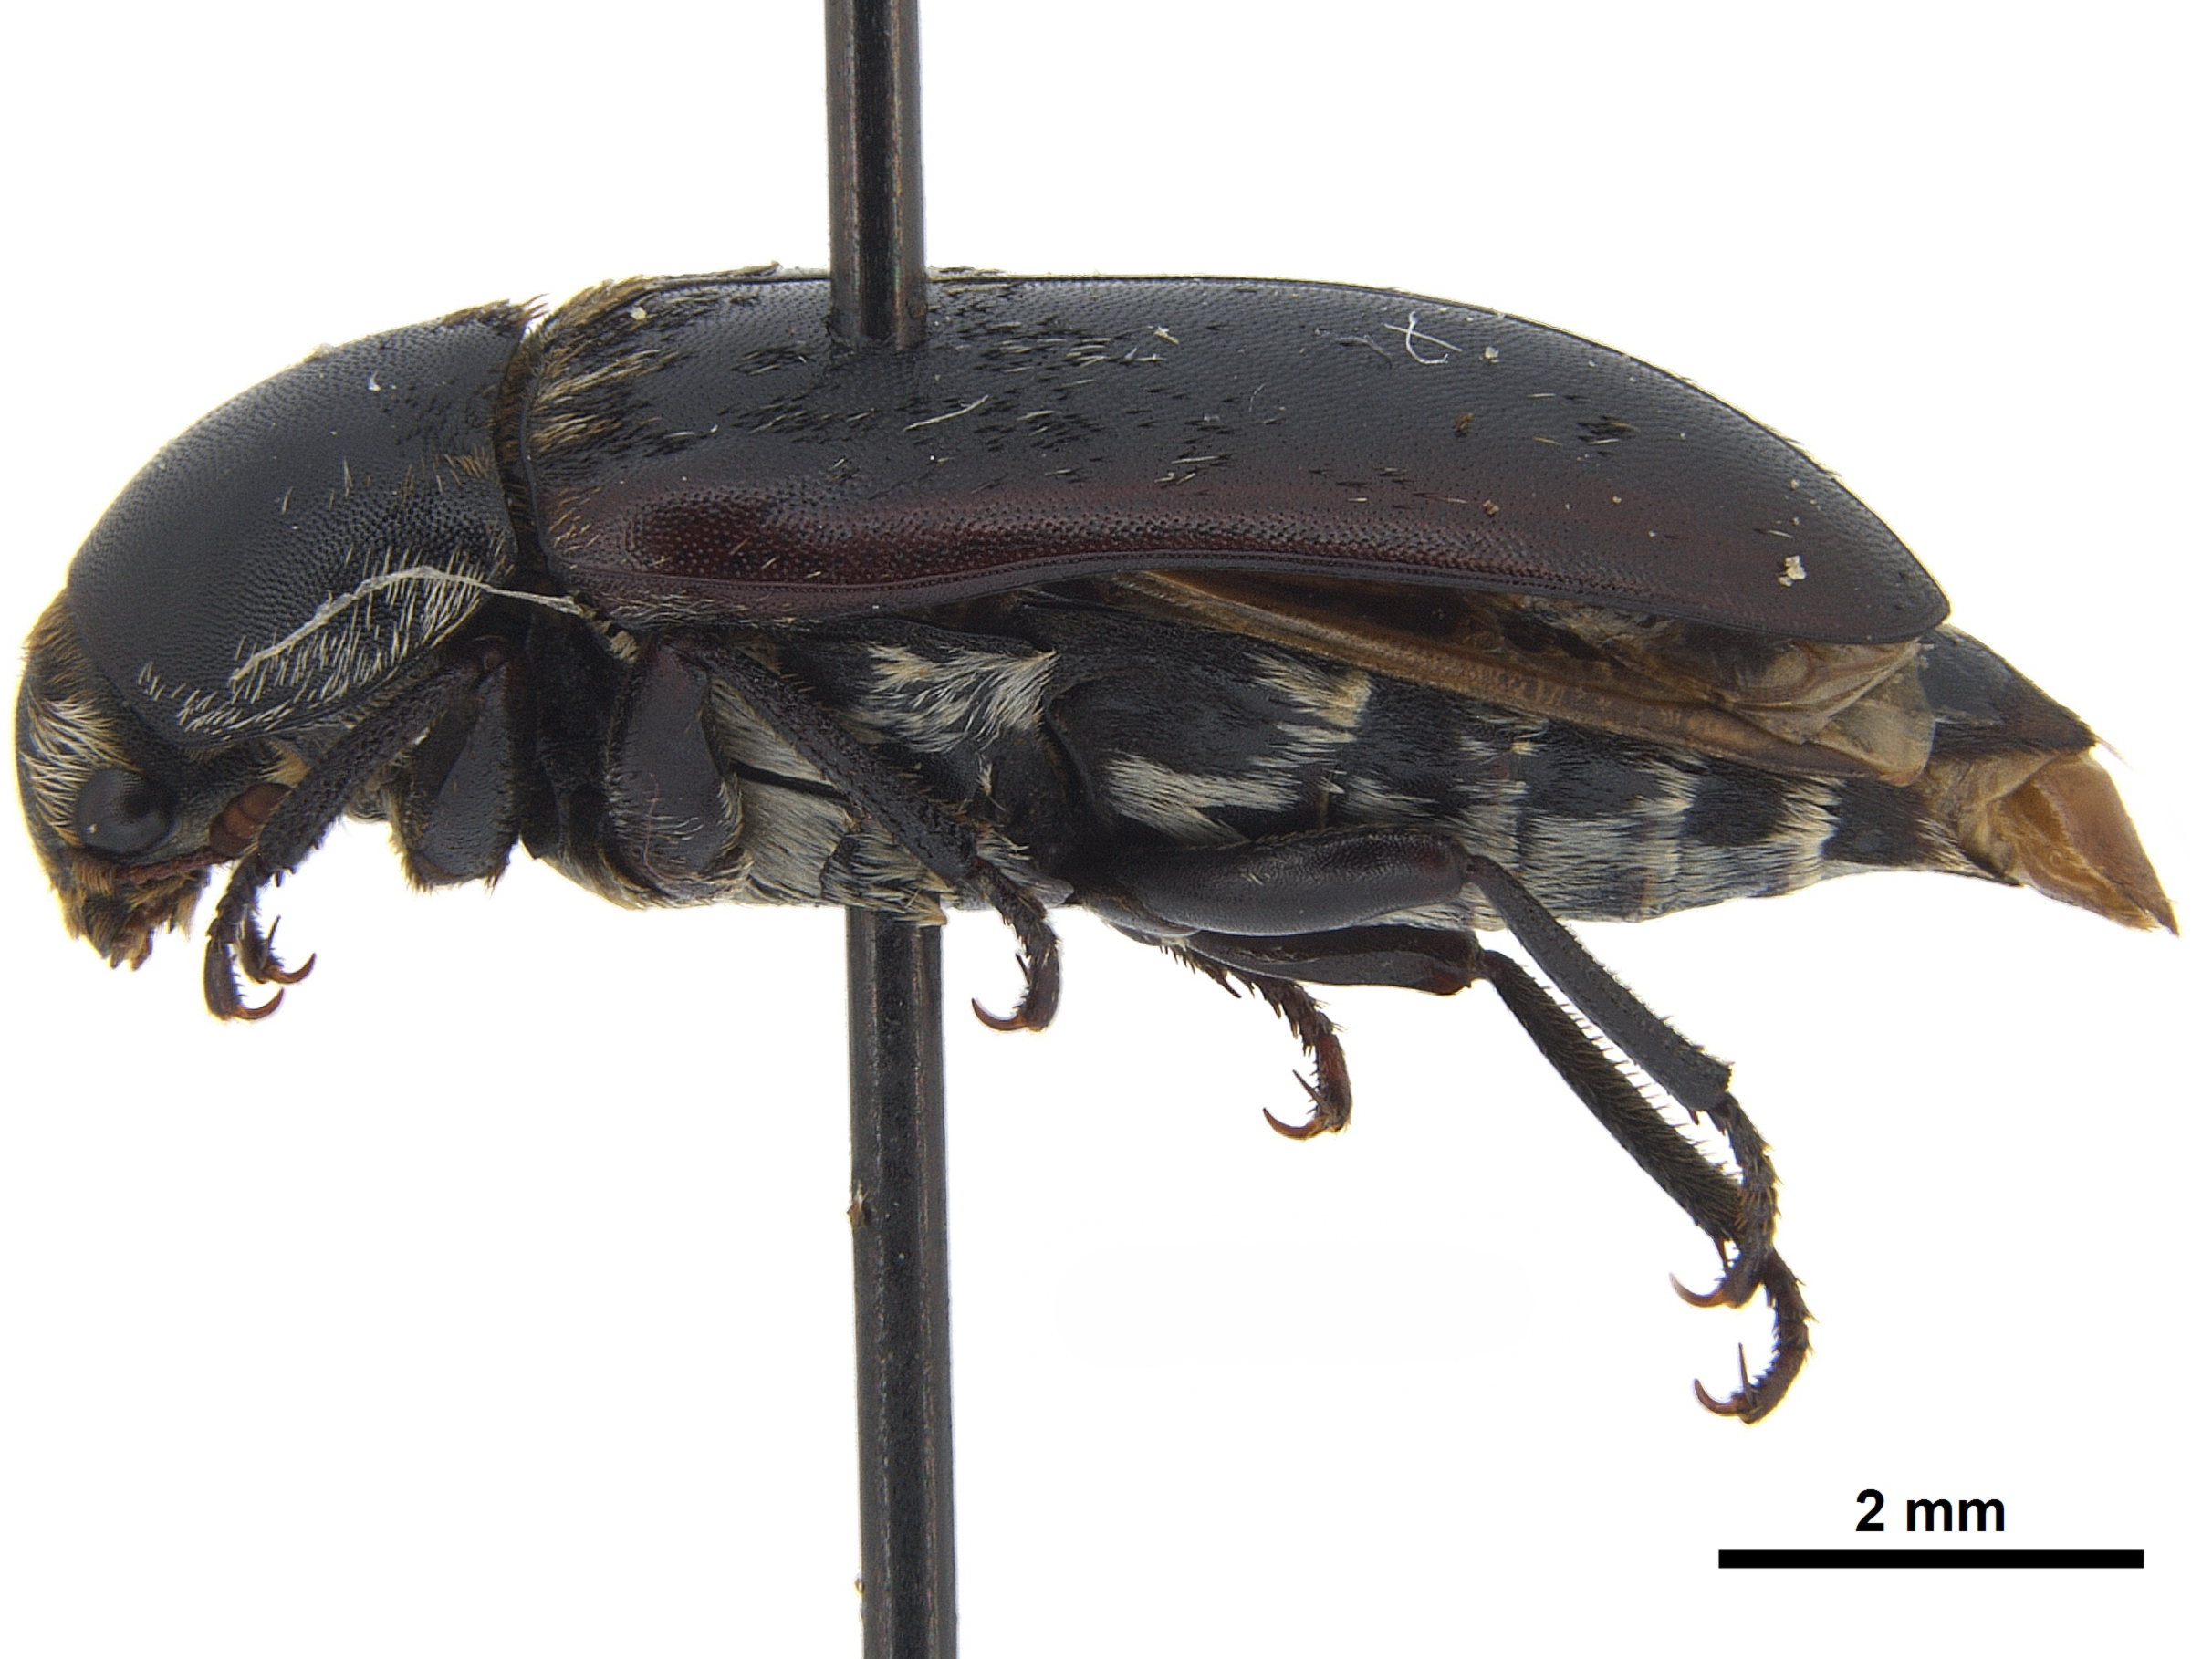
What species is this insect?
Dermestes frischii
